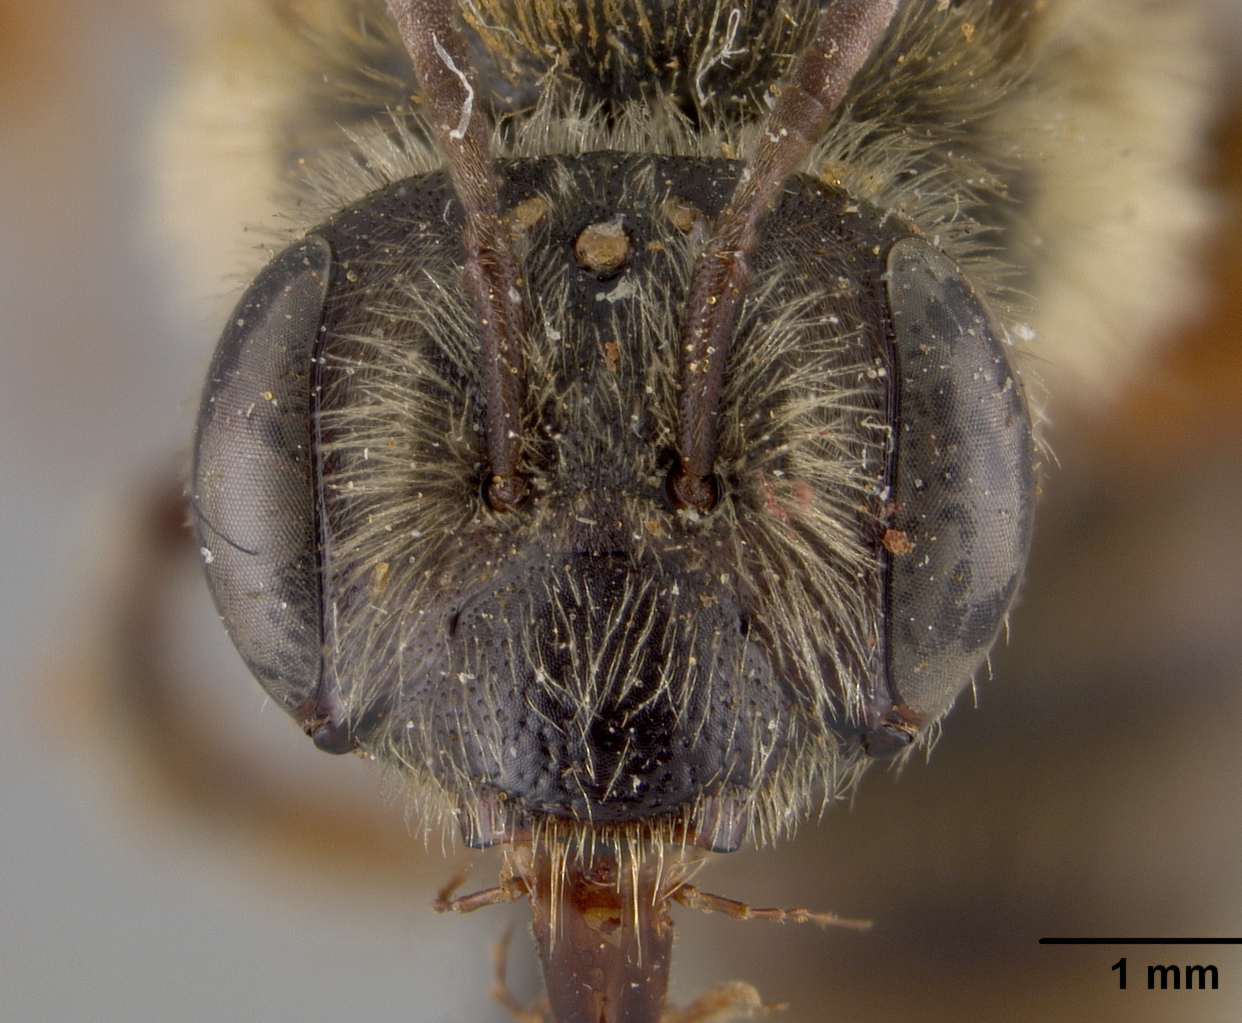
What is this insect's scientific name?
Andrena carolinensis
